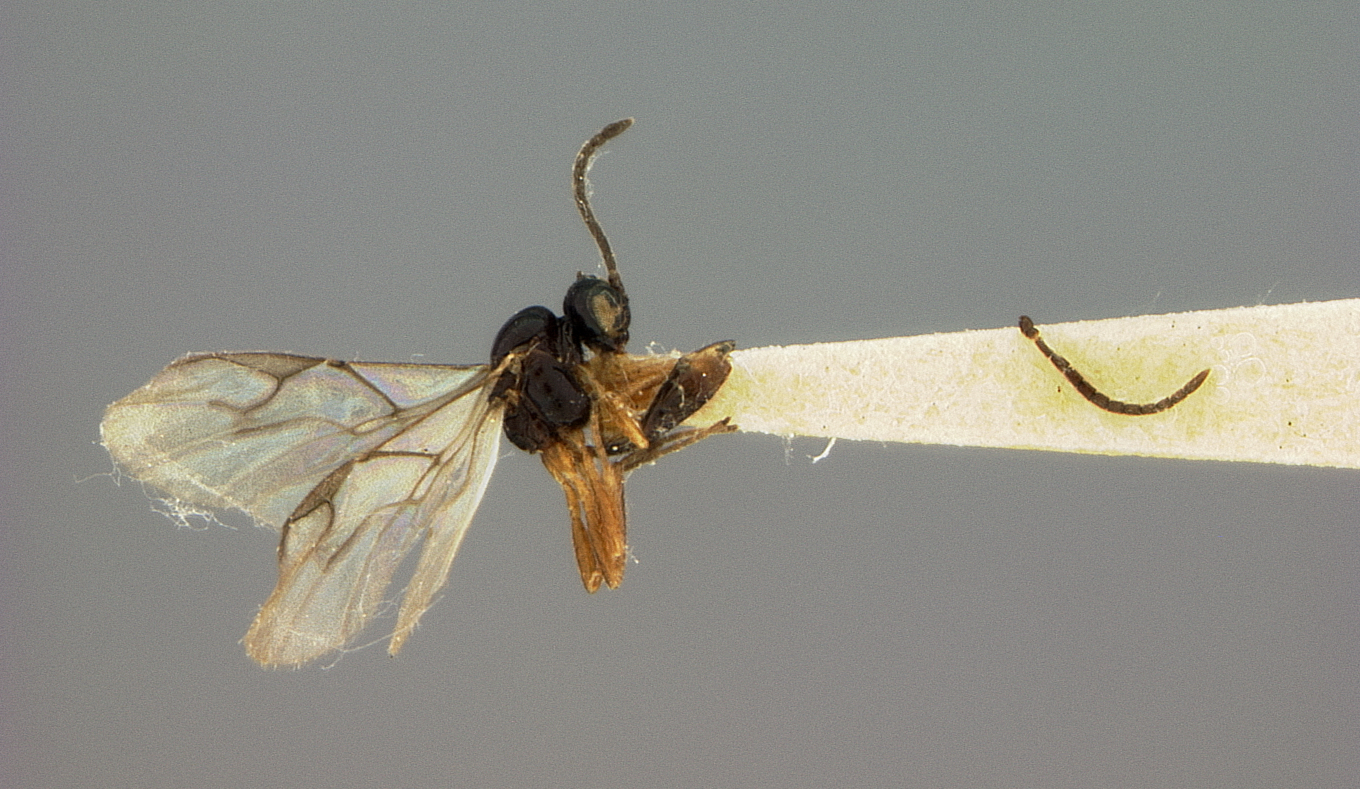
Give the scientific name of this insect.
Aphidius areolatus
